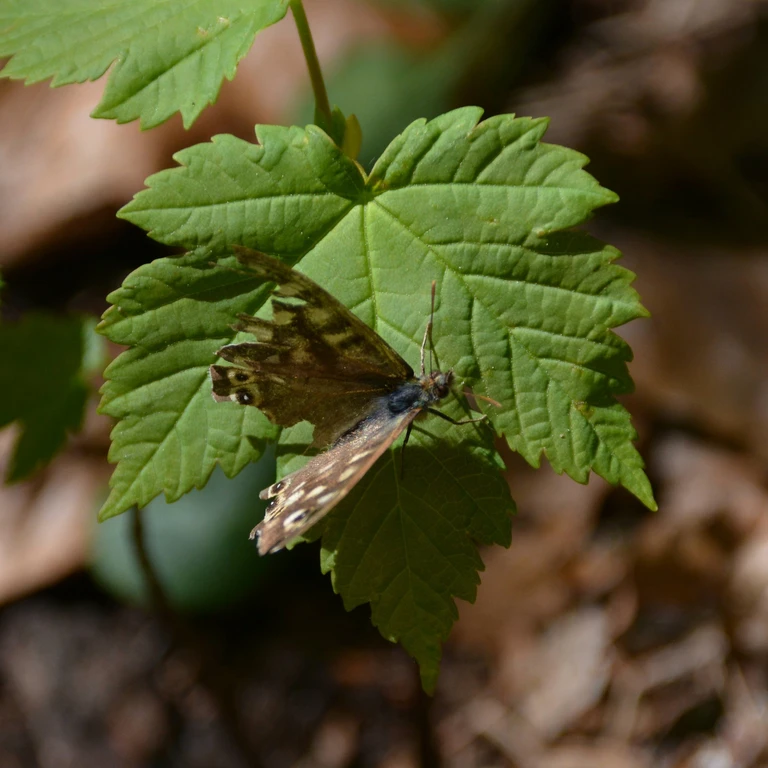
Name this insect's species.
Pararge aegeria
